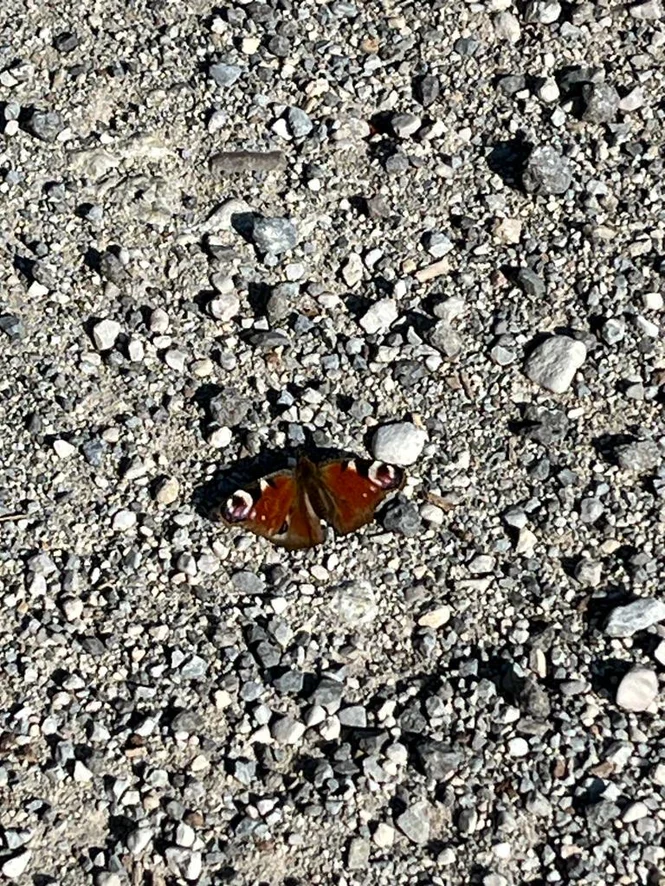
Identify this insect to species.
Aglais io
